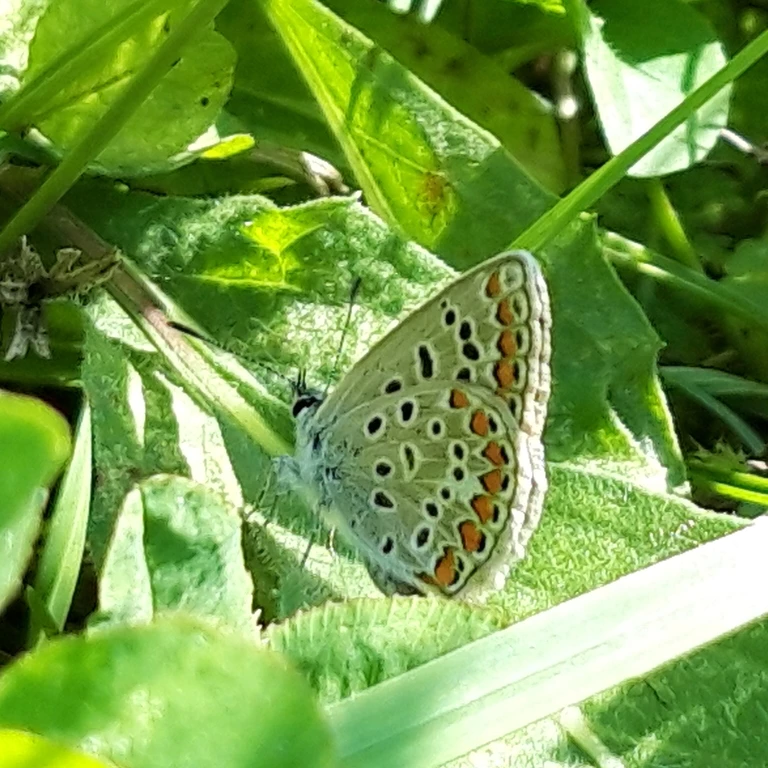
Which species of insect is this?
Polyommatus icarus
